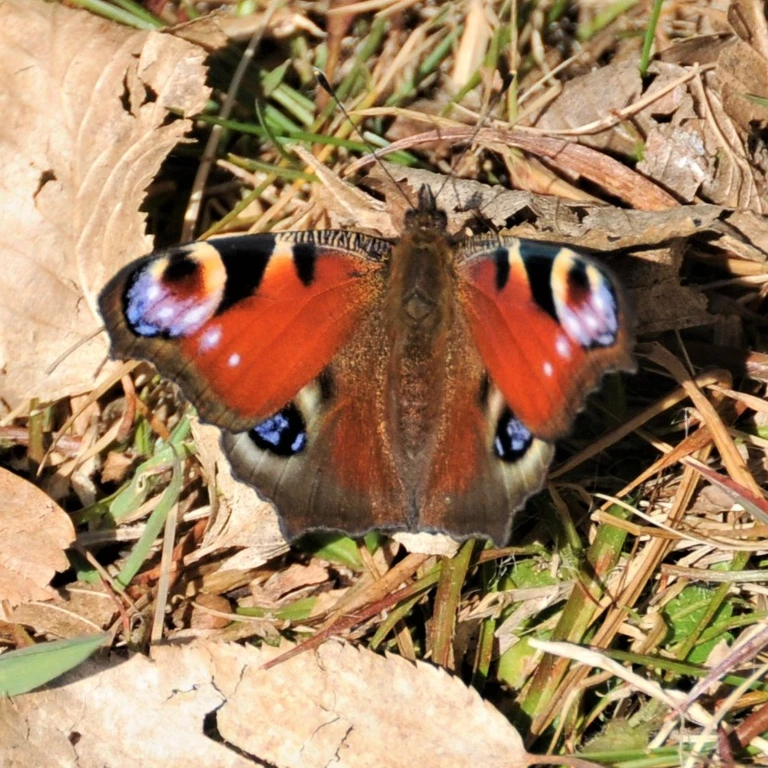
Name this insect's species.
Aglais io
